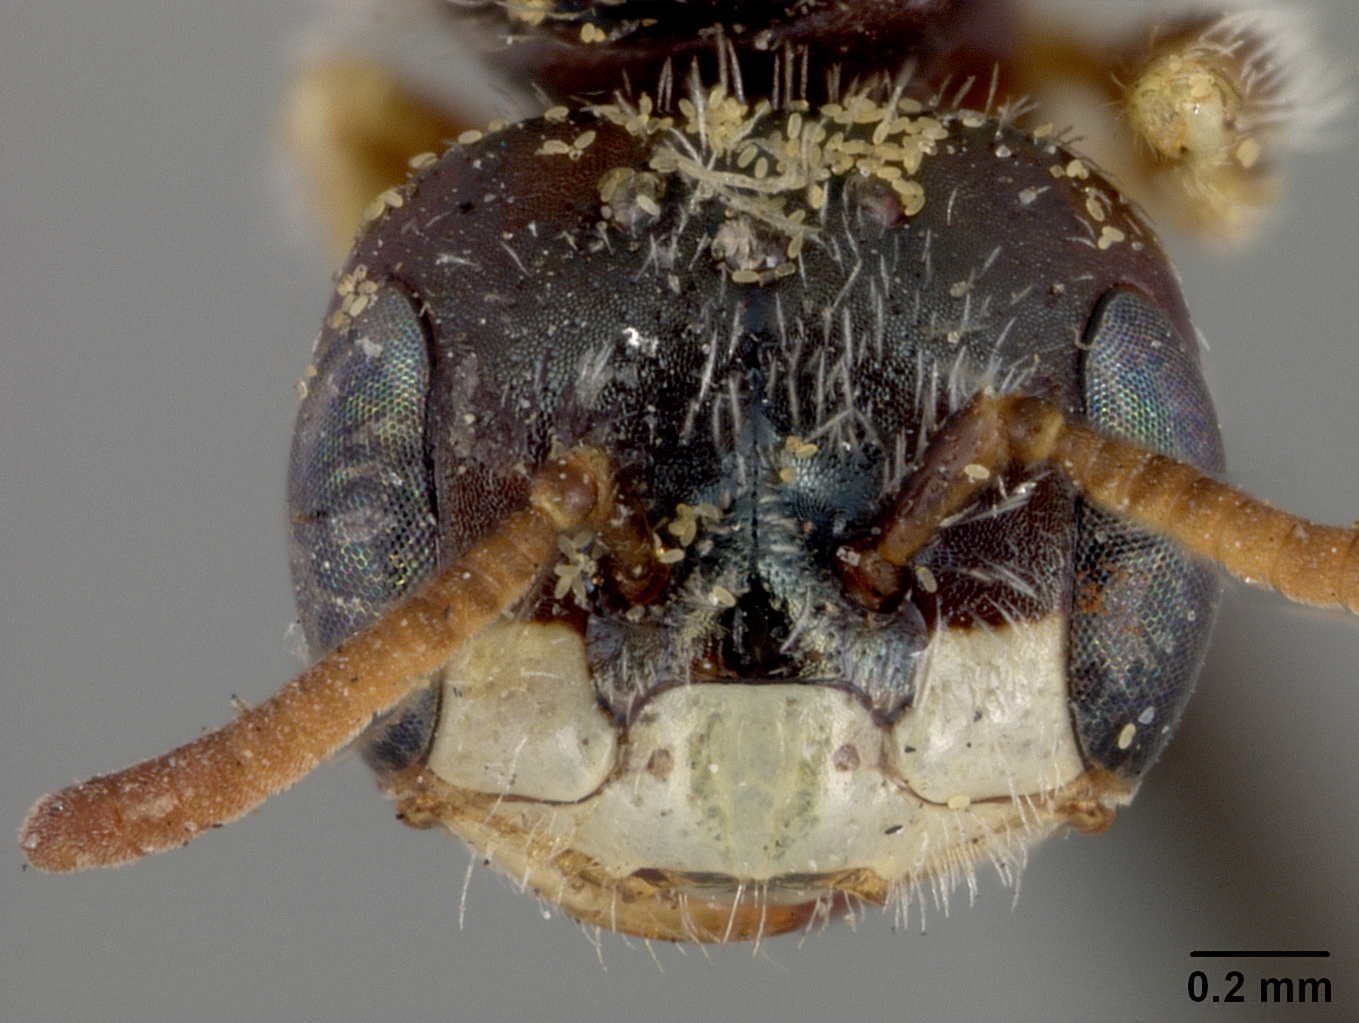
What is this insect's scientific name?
Perdita ainsliei
